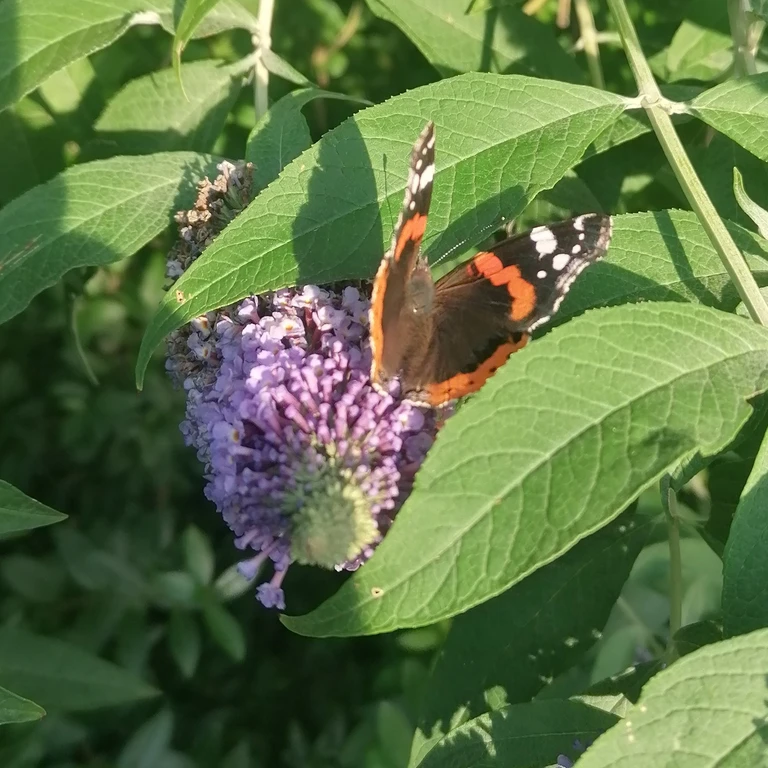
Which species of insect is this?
Vanessa atalanta
